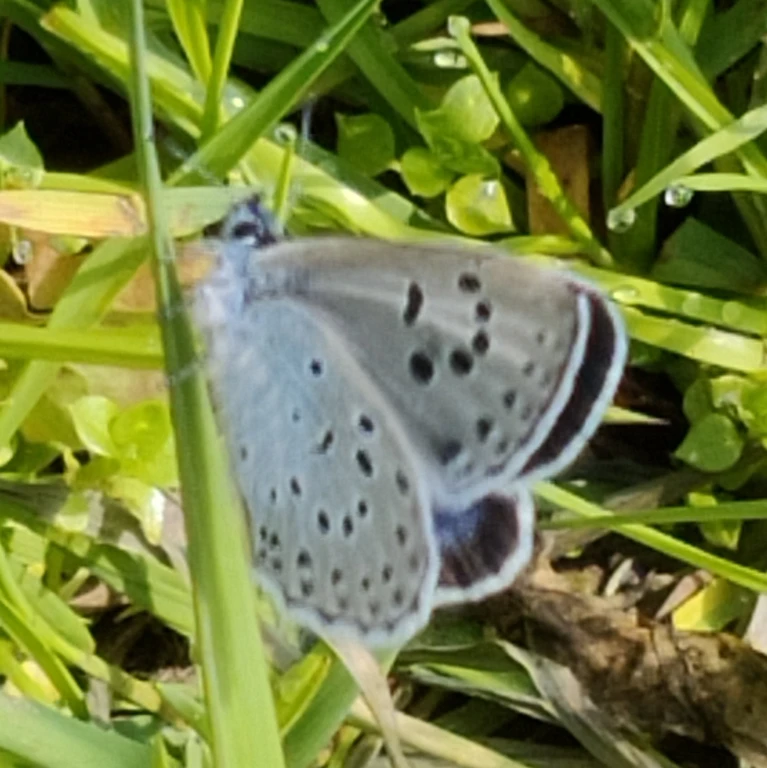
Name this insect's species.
Phengaris arion (also Maculinea arion)
